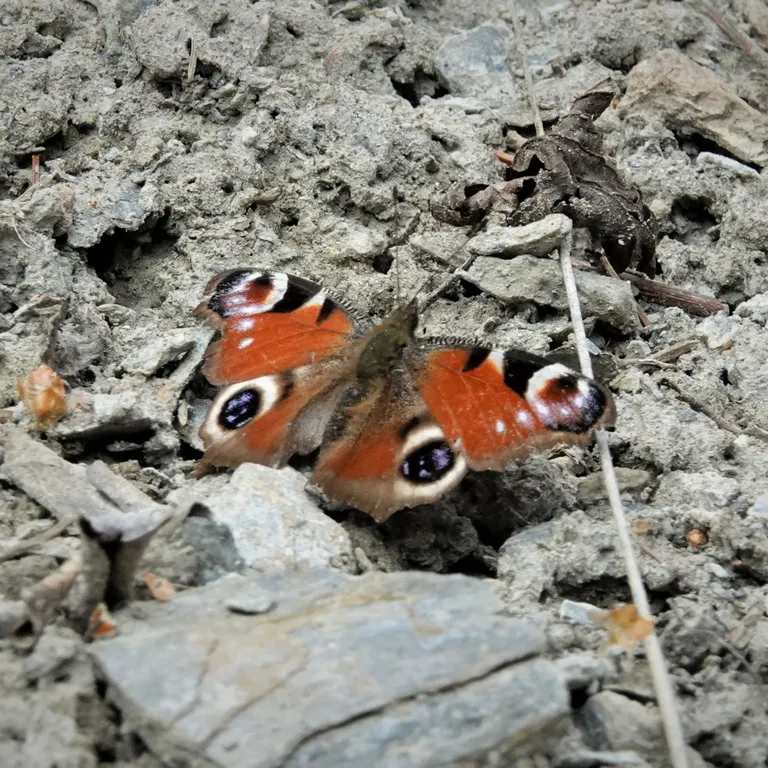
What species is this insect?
Aglais io
